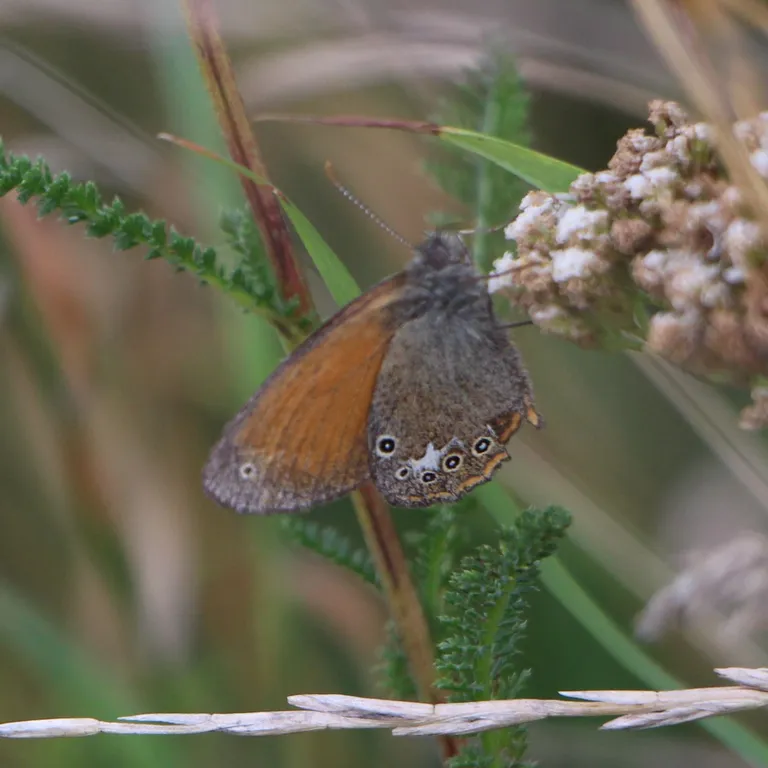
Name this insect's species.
Coenonympha glycerion (also Coenonympha iphis)
